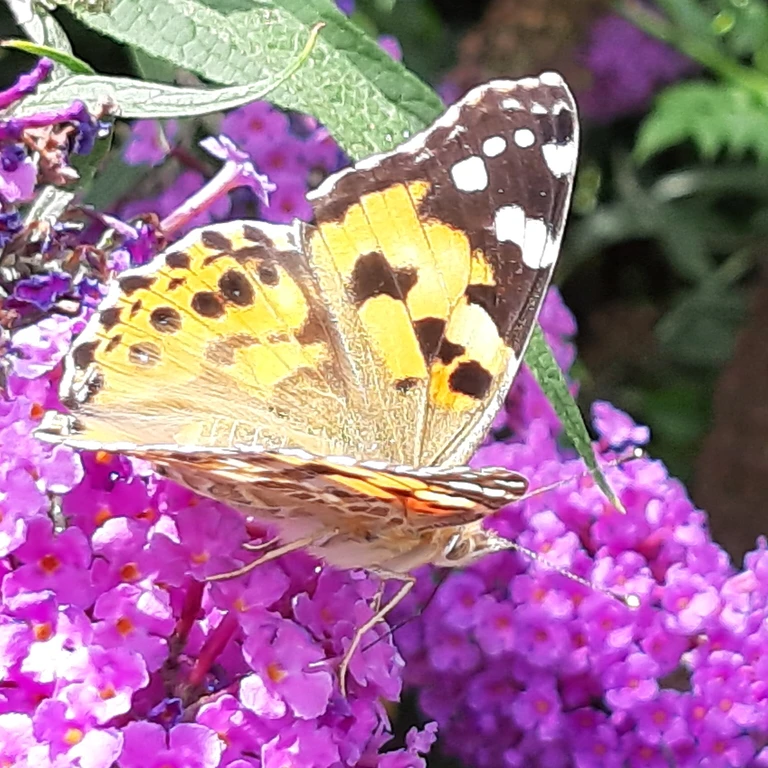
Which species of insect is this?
Vanessa cardui
